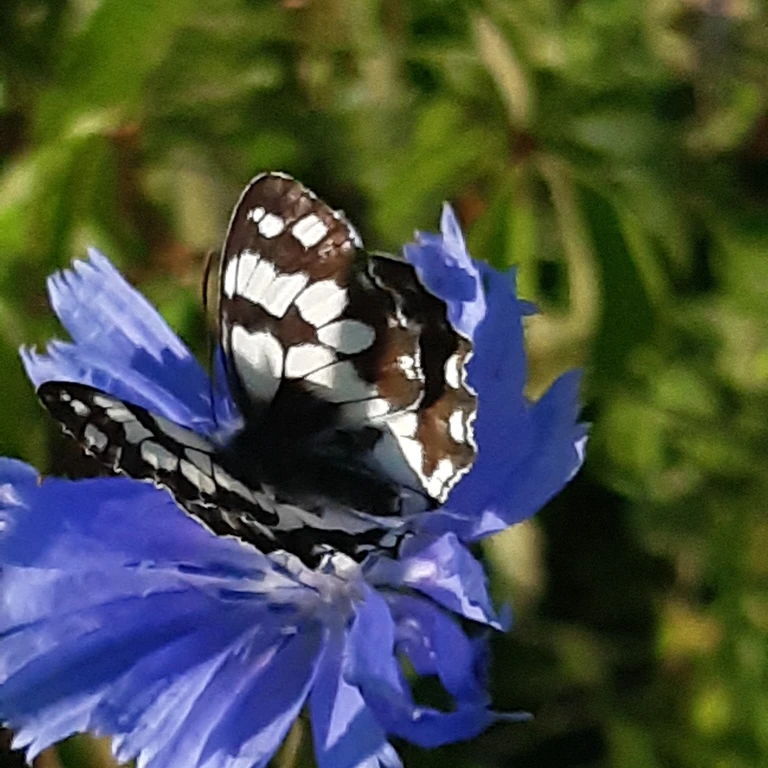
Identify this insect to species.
Melanargia galathea
